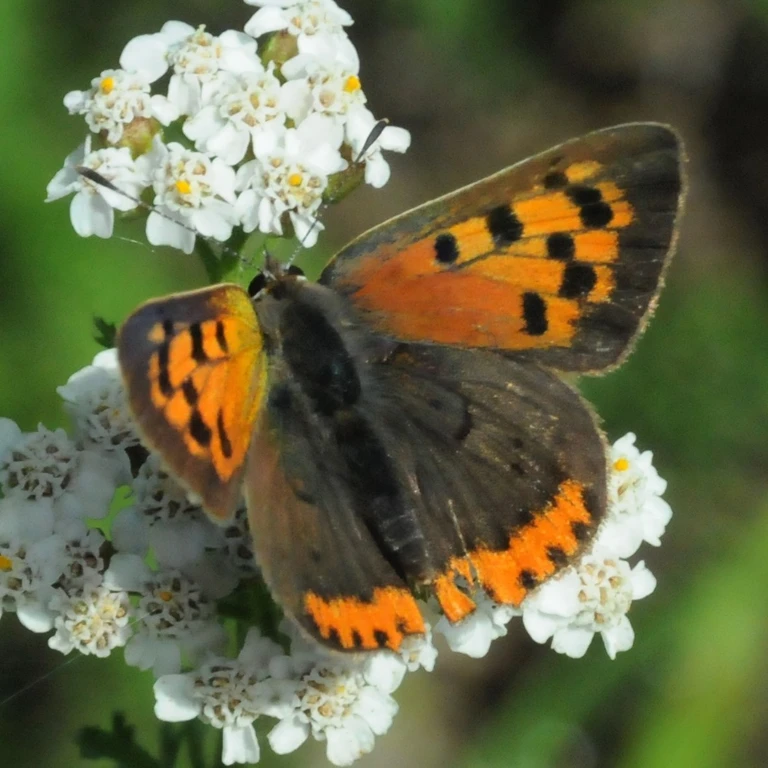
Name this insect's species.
Lycaena phlaeas
